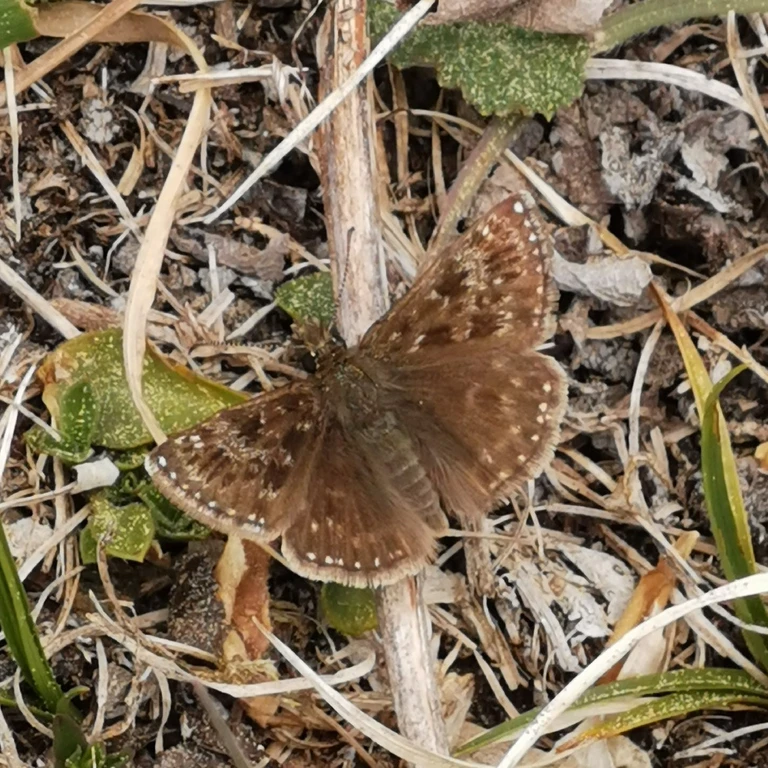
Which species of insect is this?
Erynnis tages
